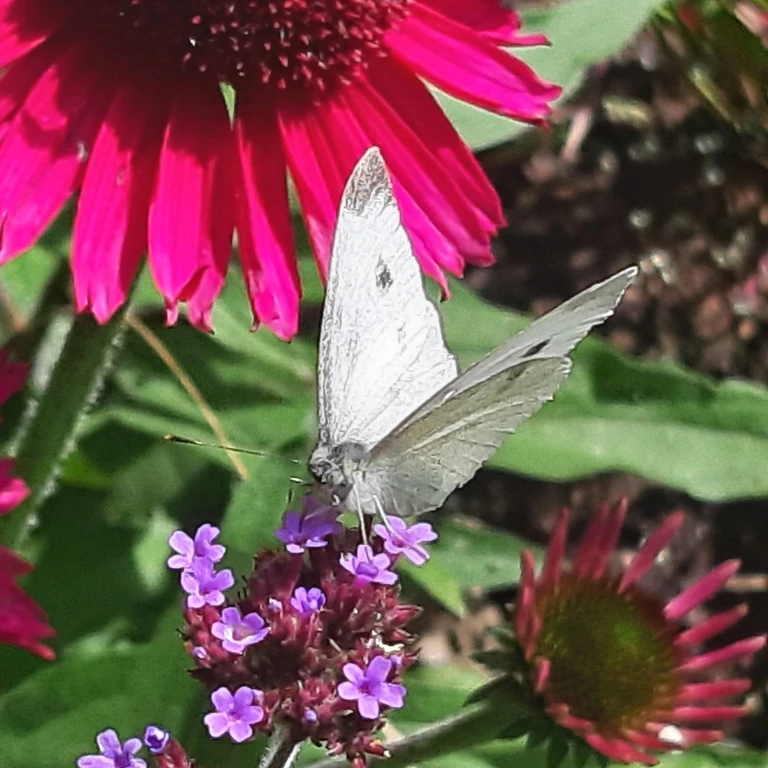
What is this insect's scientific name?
Pieris rapae
